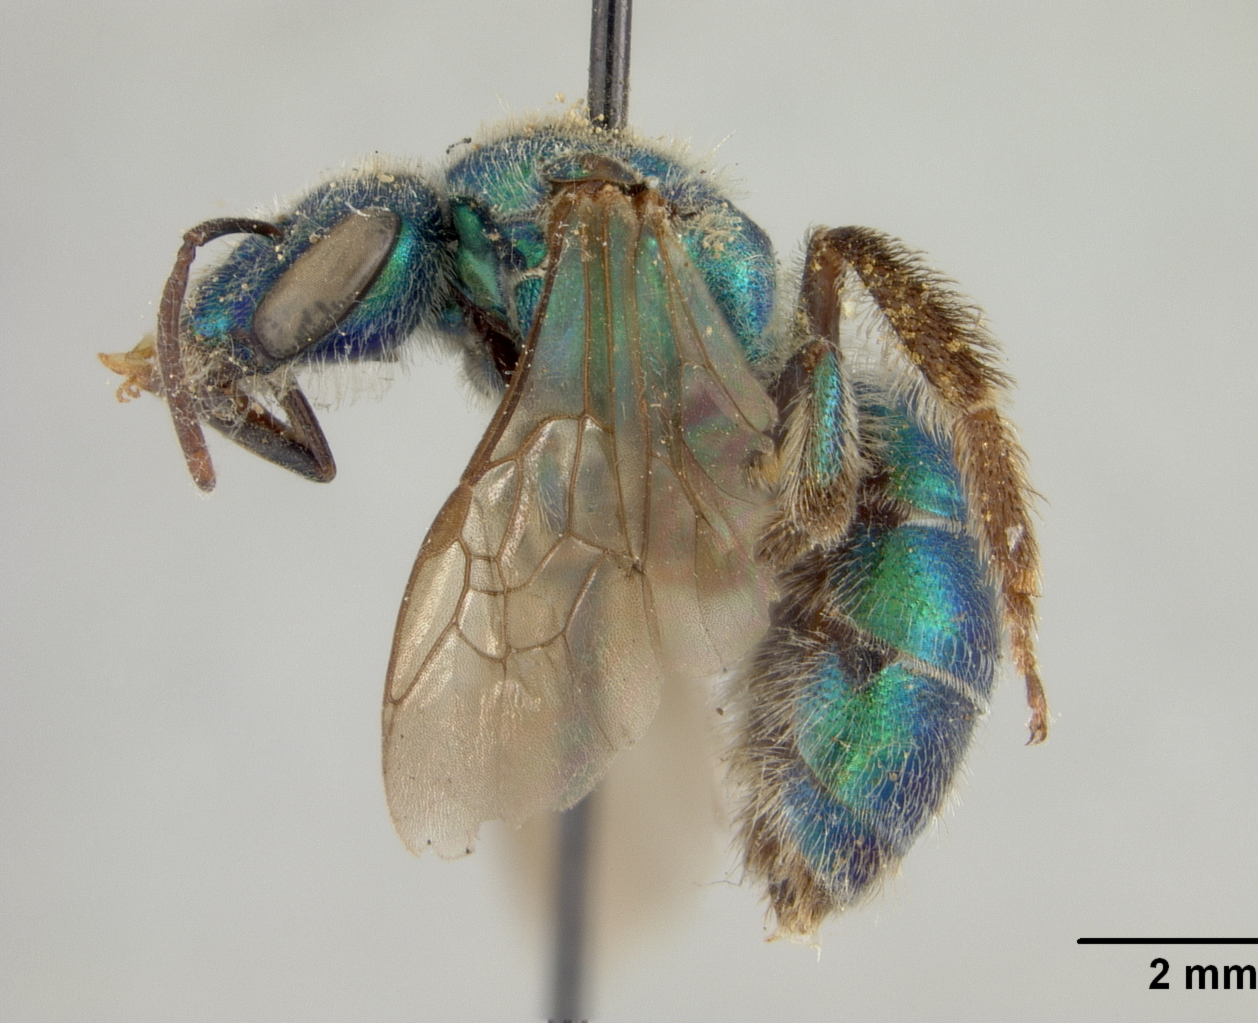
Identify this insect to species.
Augochlora sumptuosa
